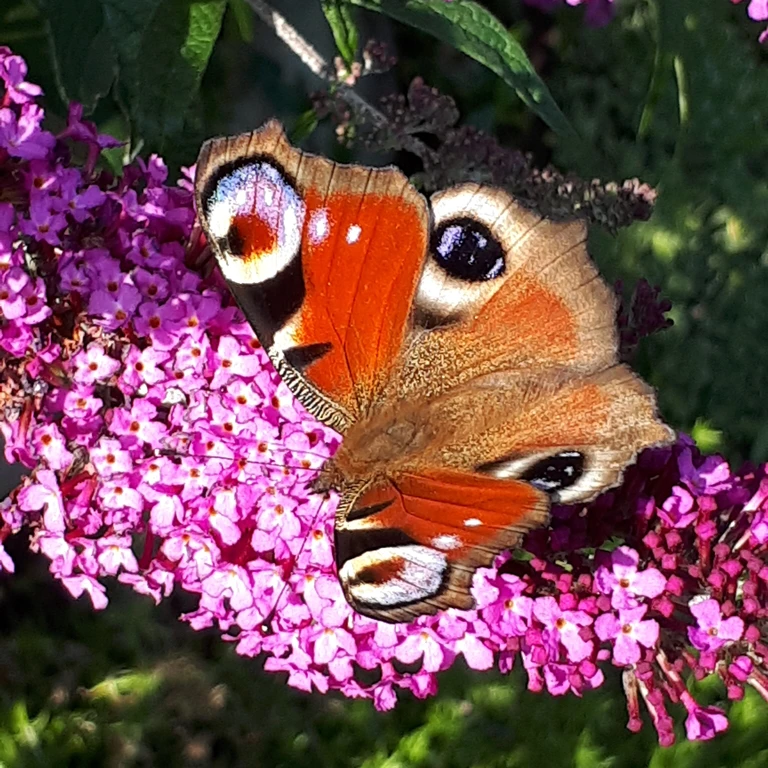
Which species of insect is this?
Aglais io
